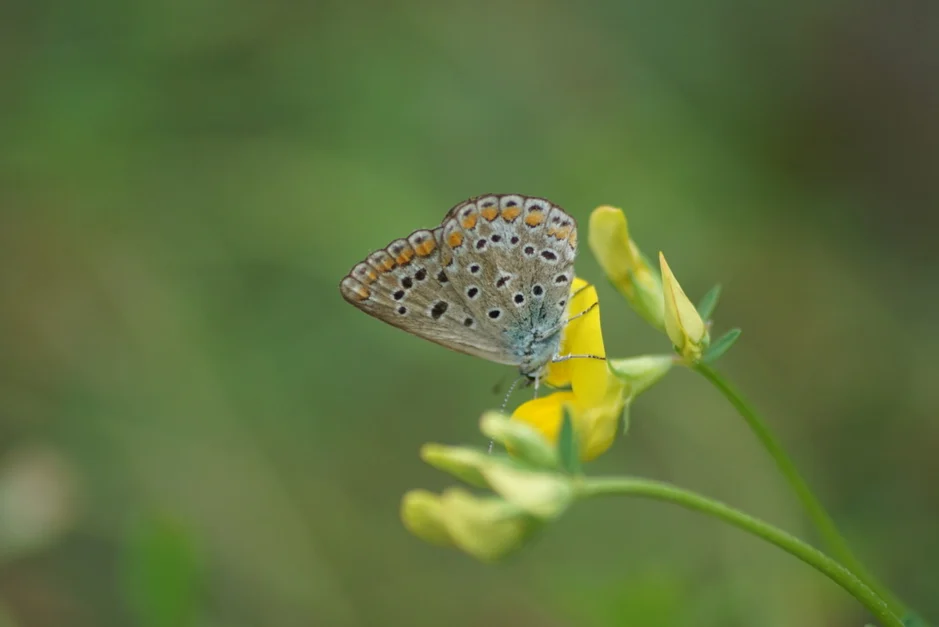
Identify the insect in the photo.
Polyommatus icarus
